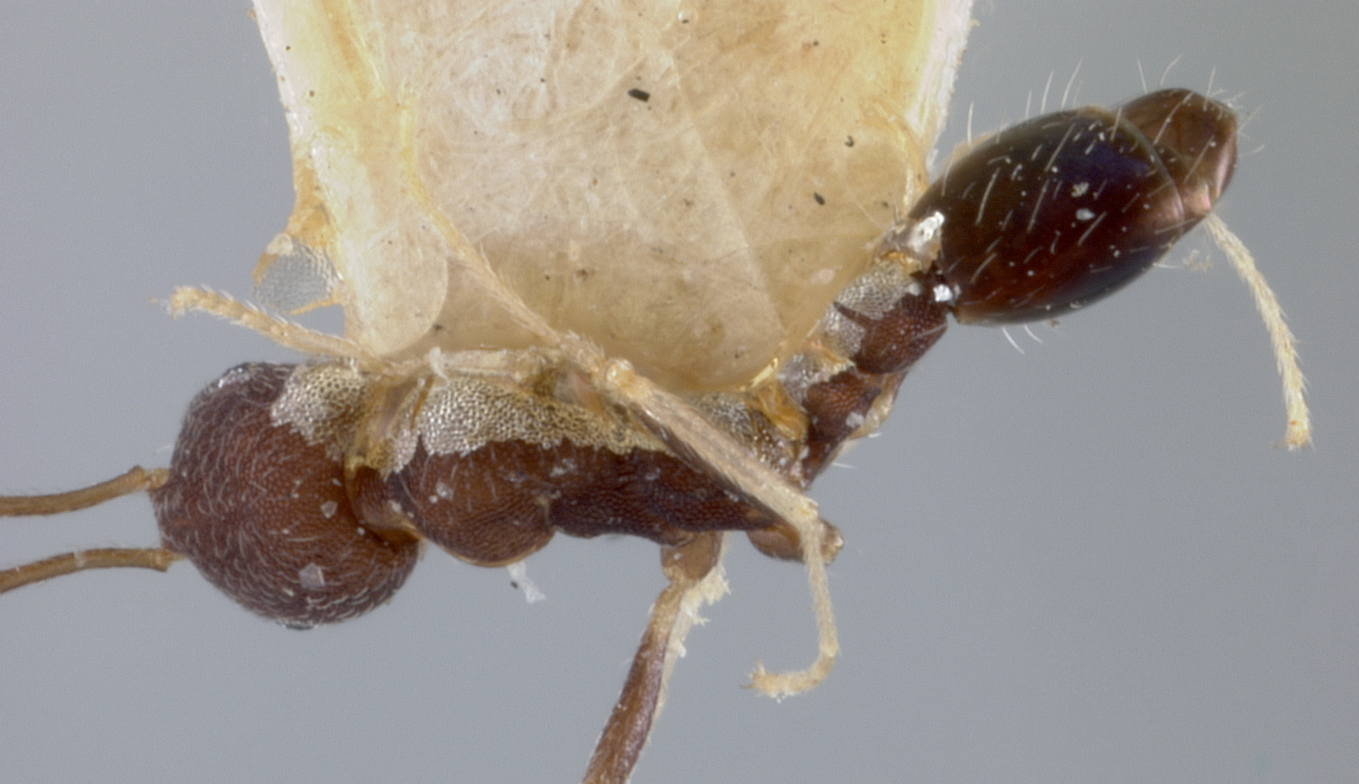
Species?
Monomorium wroughtoni
